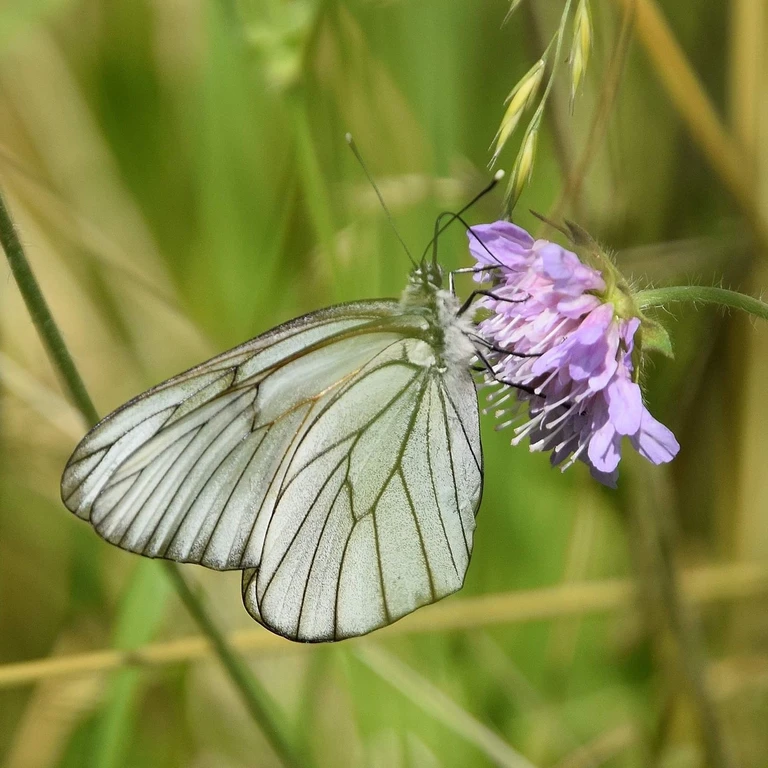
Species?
Aporia crataegi
